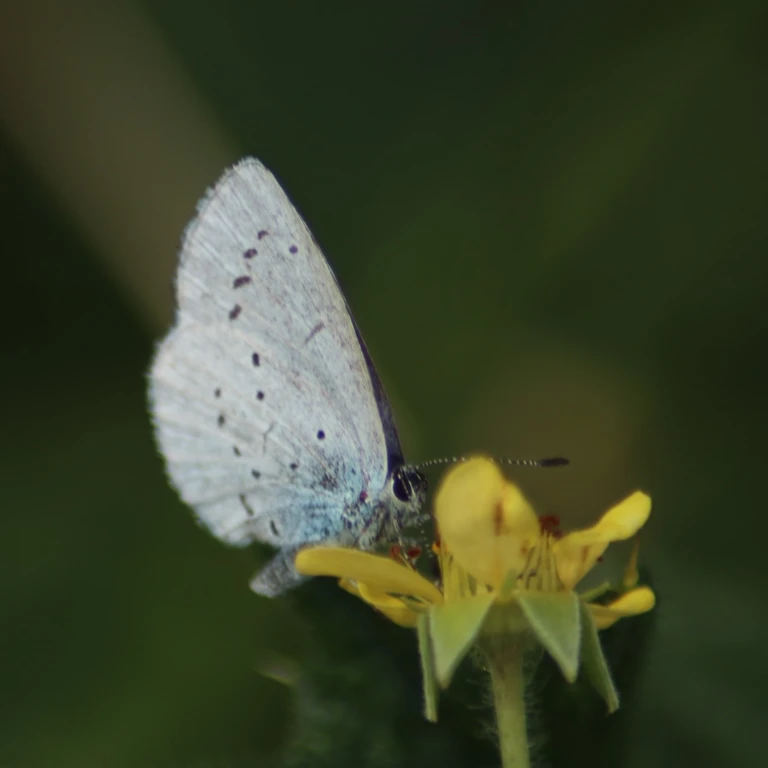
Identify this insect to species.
Celastrina argiolus
